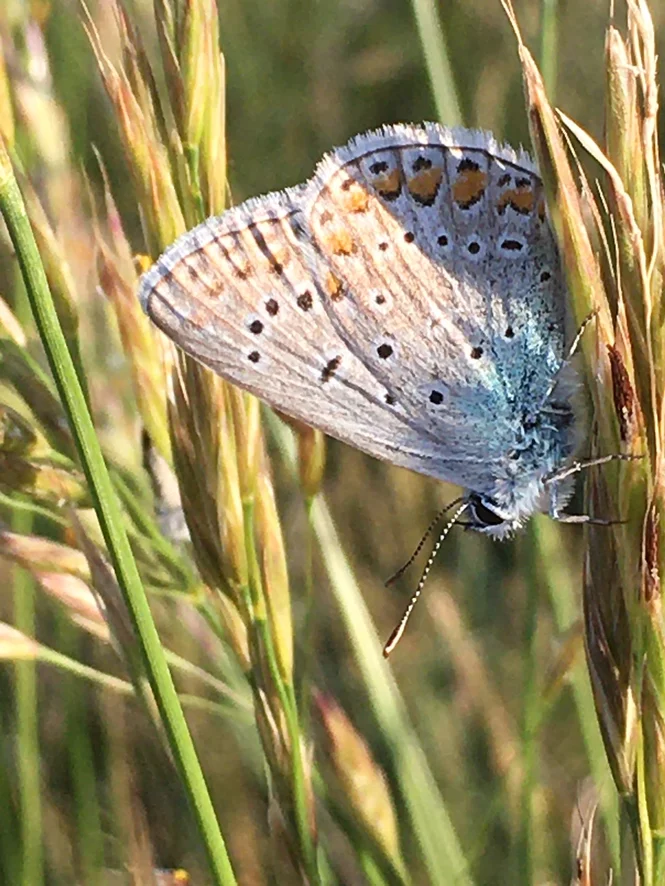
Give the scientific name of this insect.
Polyommatus icarus
